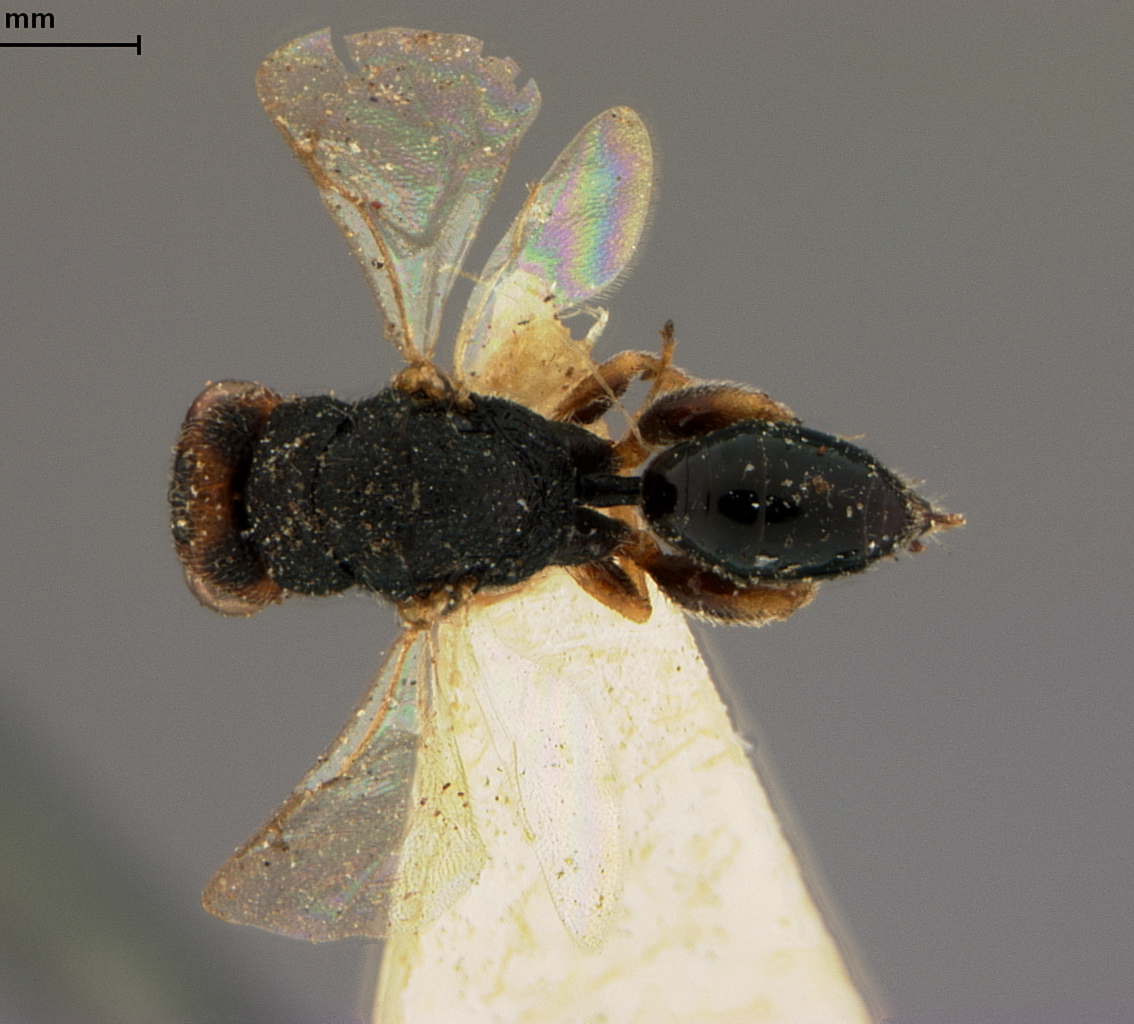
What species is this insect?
Eurytoma lycti
